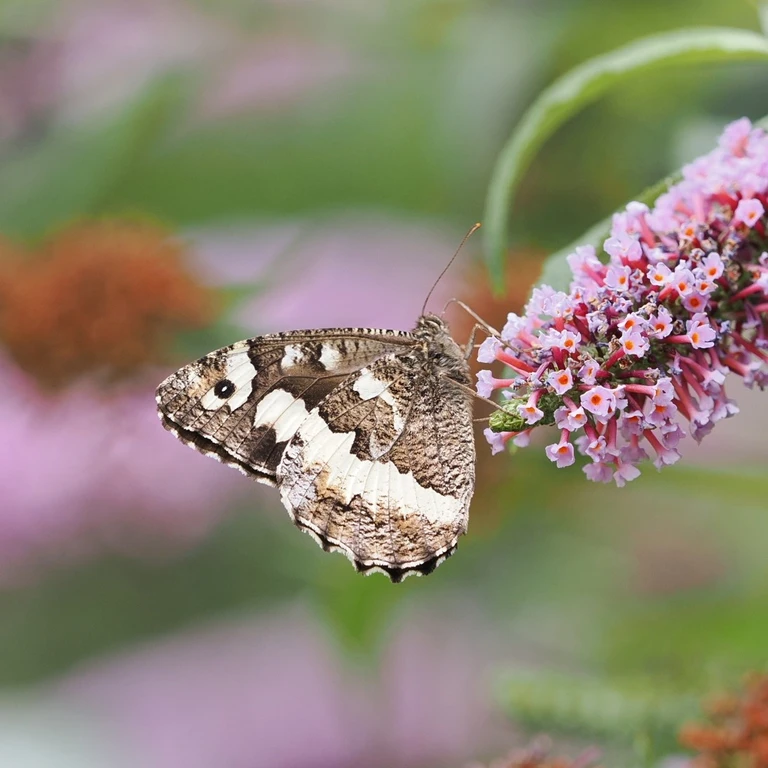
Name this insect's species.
Brintesia circe
